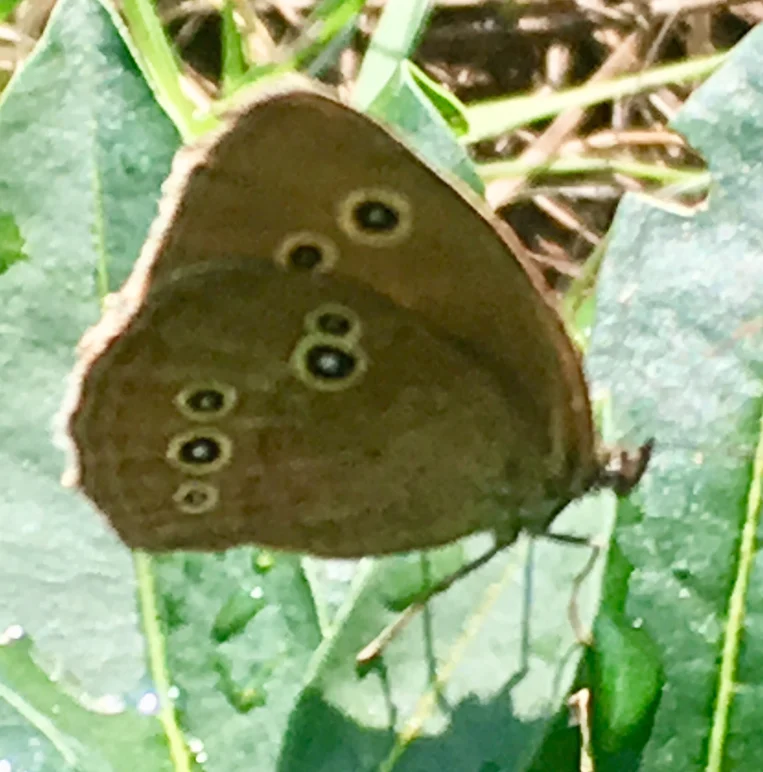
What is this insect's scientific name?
Aphantopus hyperantus
